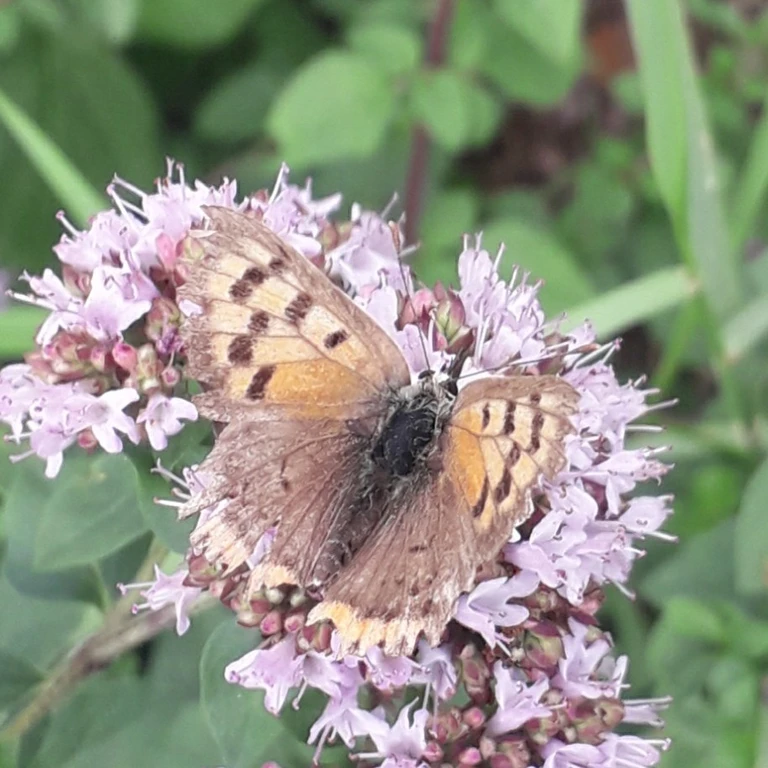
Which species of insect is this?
Lycaena phlaeas
